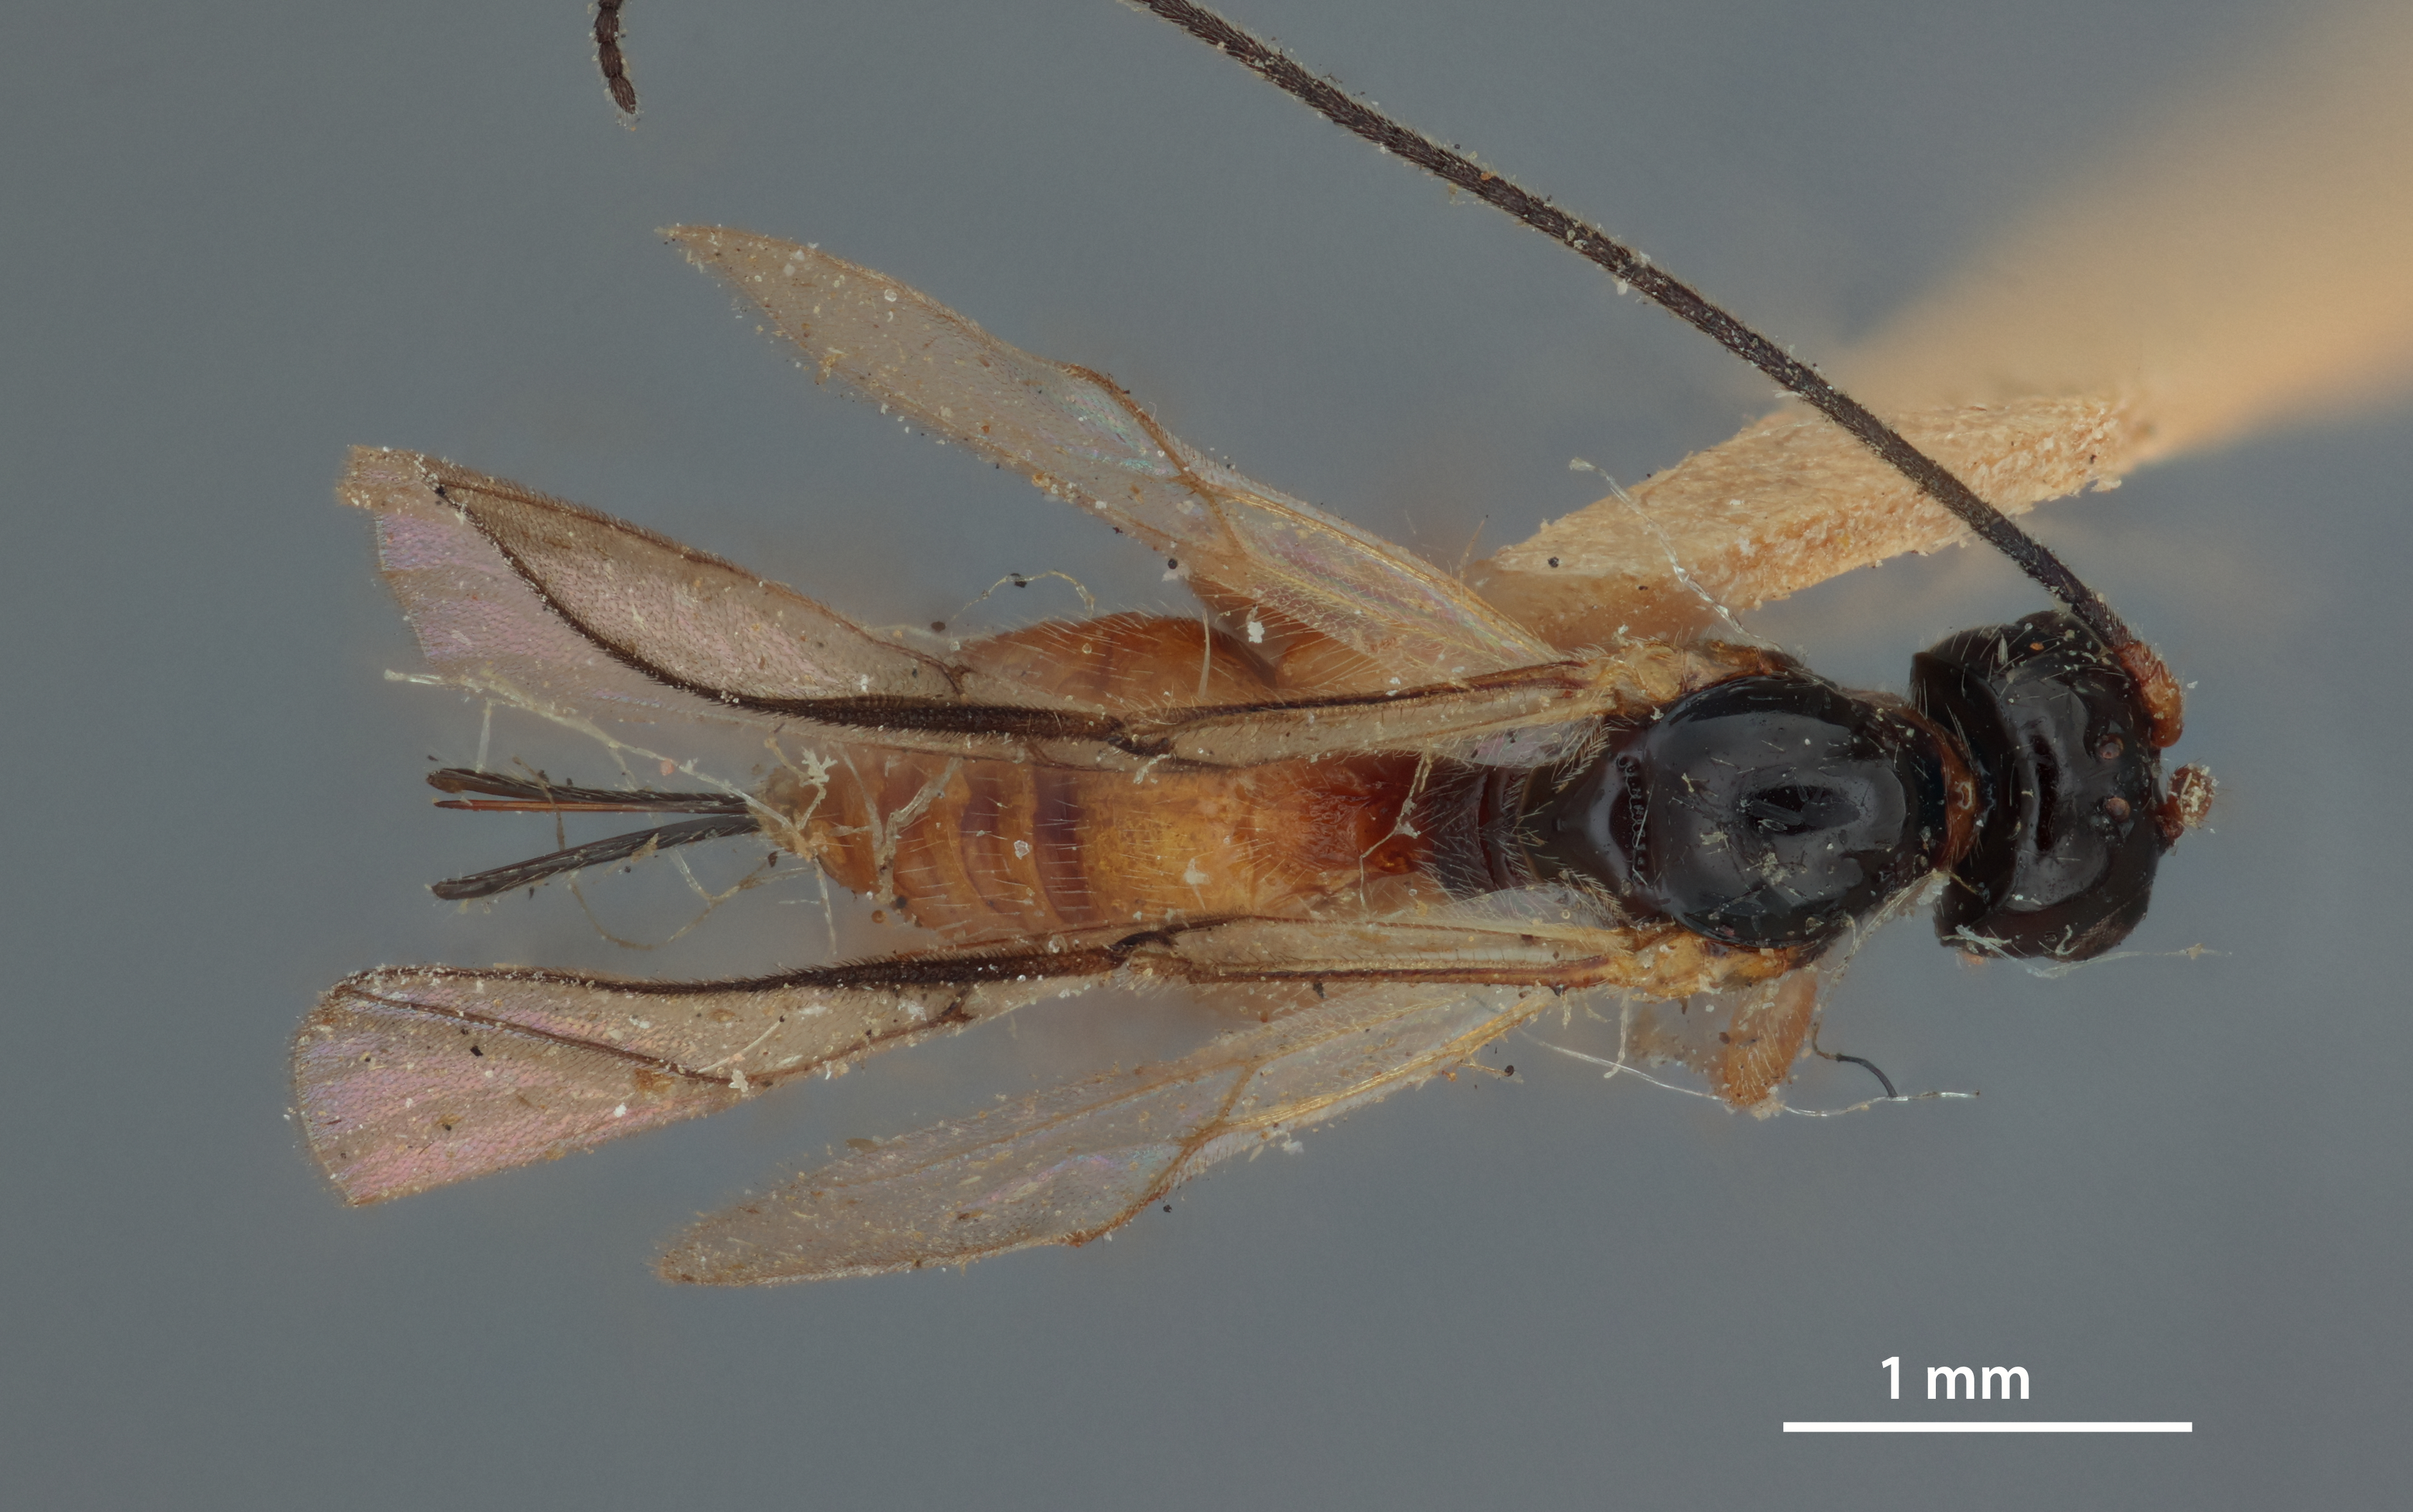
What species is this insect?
Opius crassiceps
